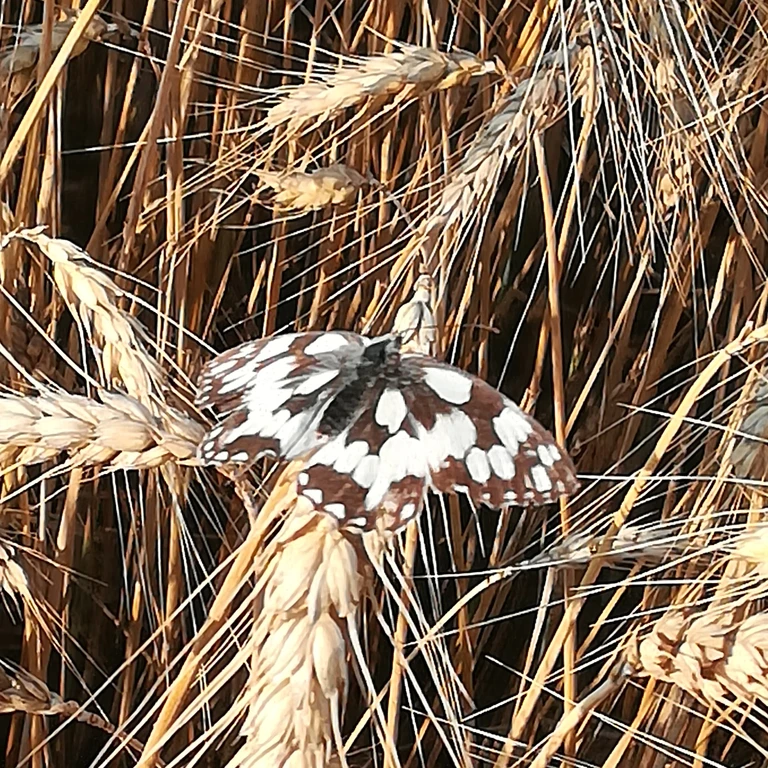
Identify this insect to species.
Melanargia galathea
